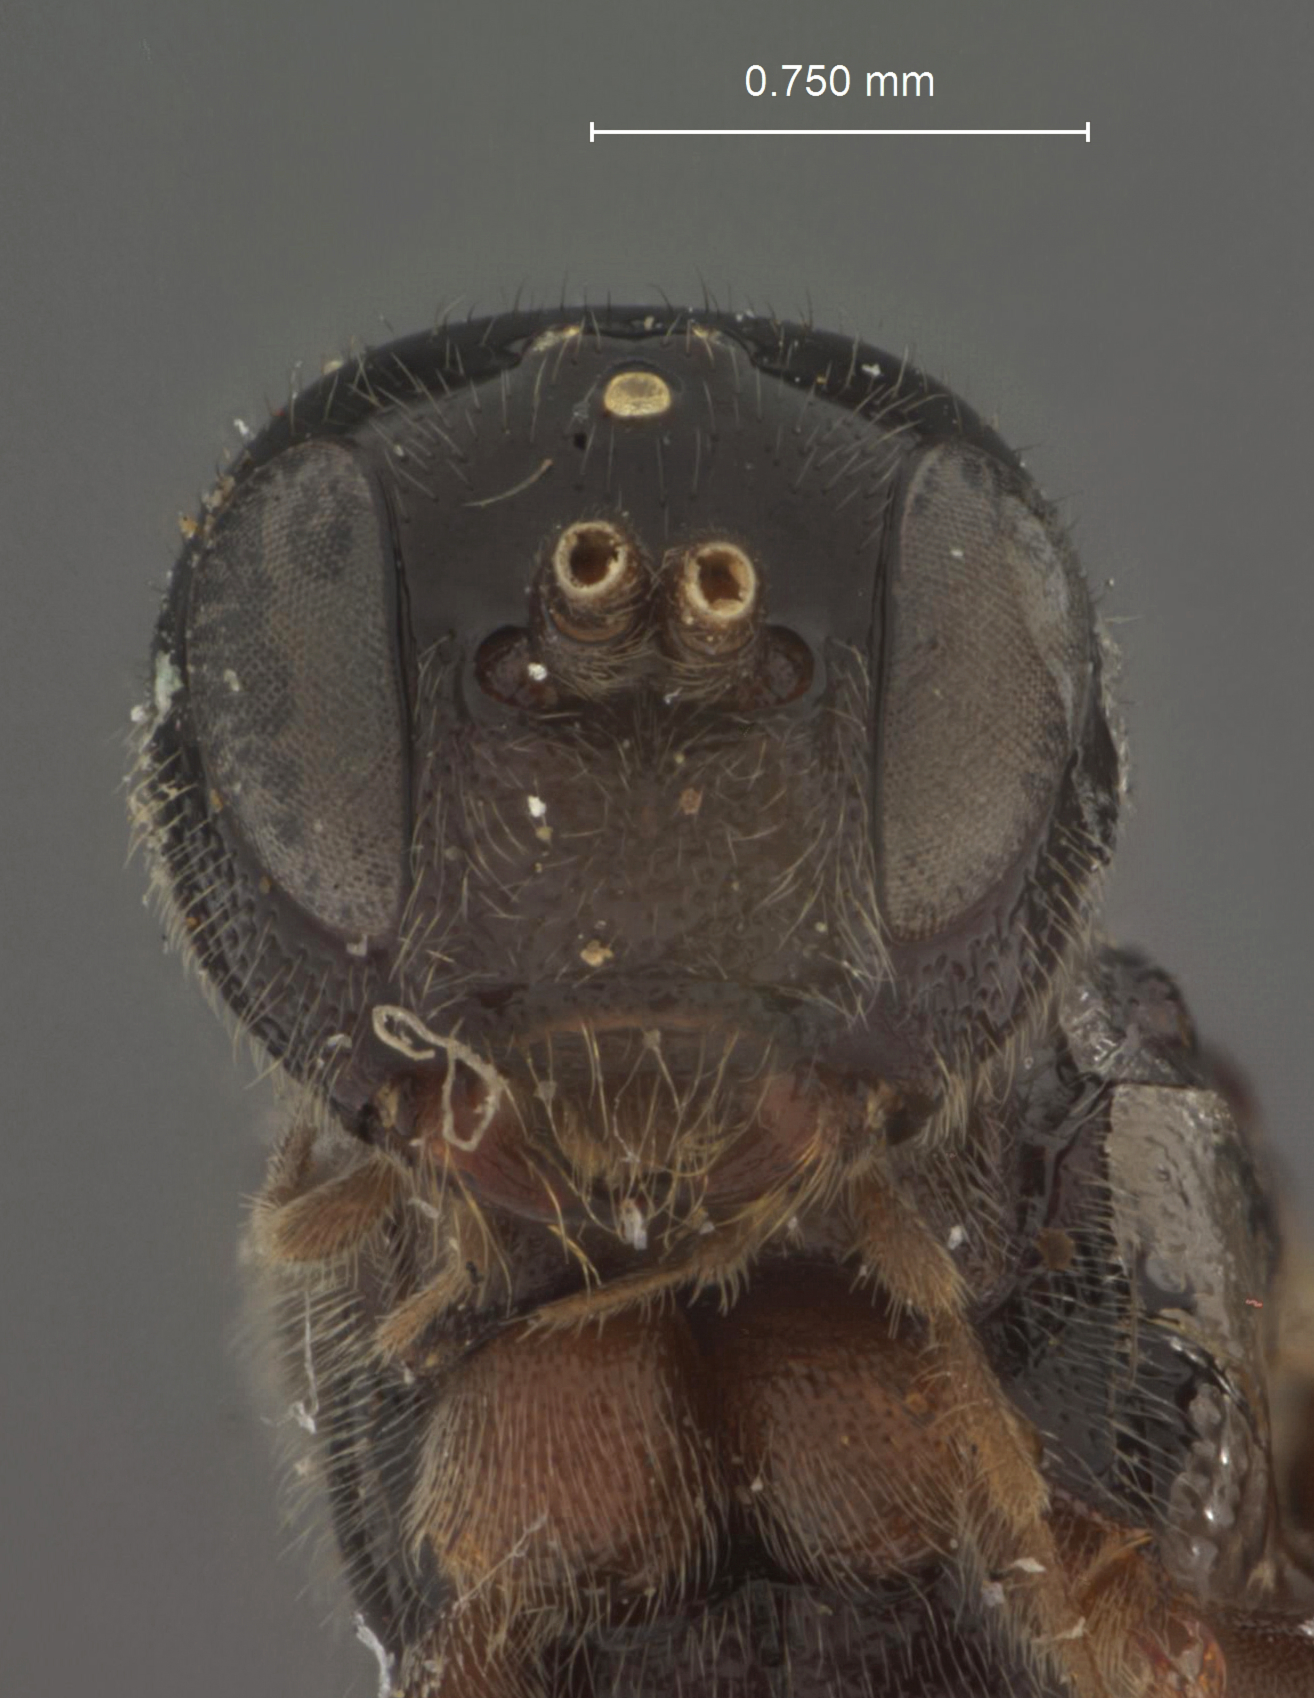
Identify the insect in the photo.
Odontomerus stejnegeri
